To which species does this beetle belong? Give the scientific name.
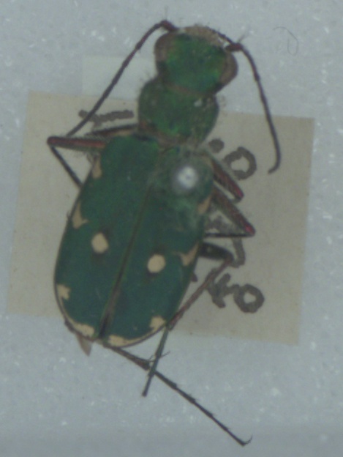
Cicindela campestris
